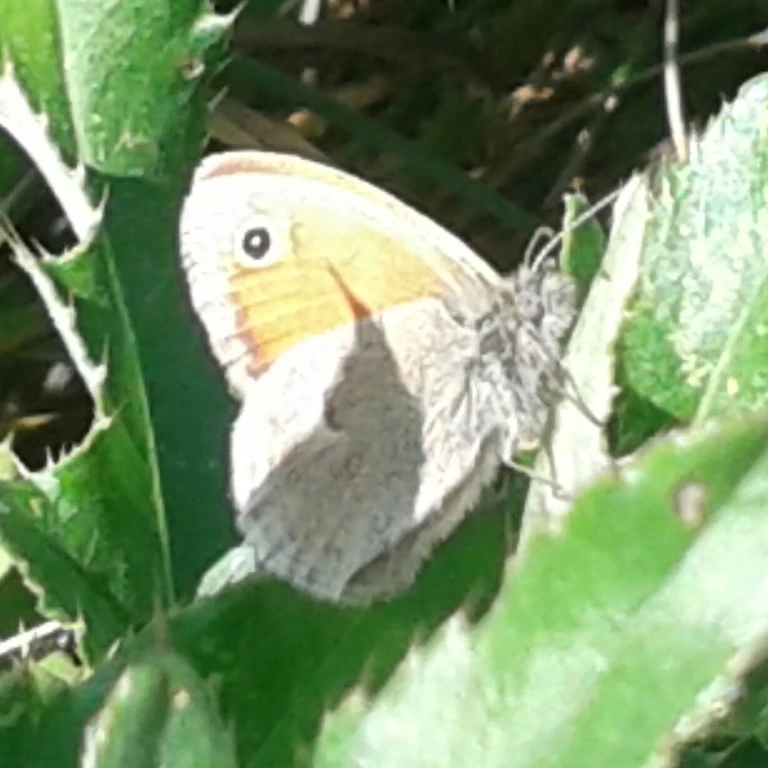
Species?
Coenonympha pamphilus
